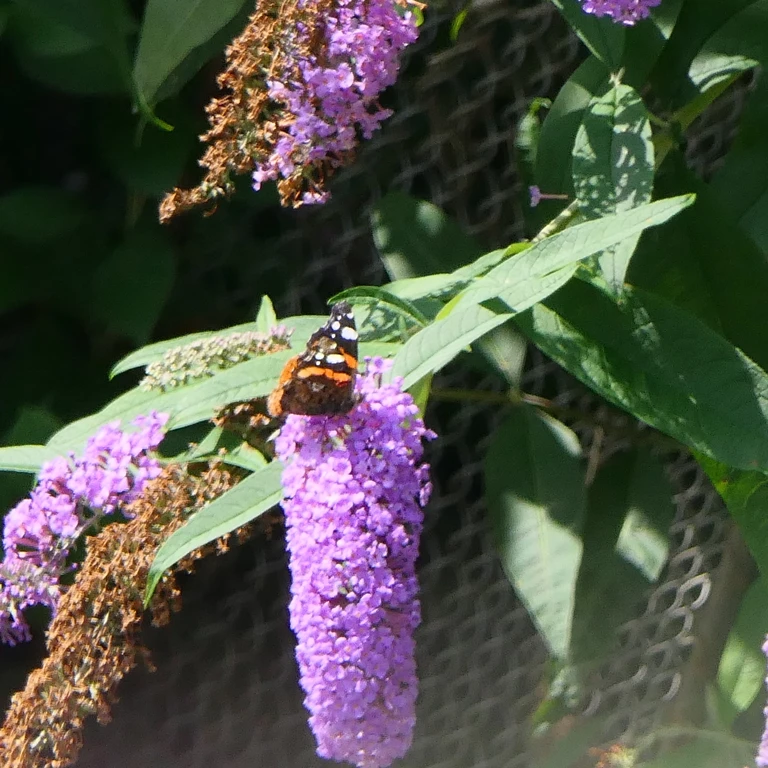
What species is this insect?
Vanessa atalanta
